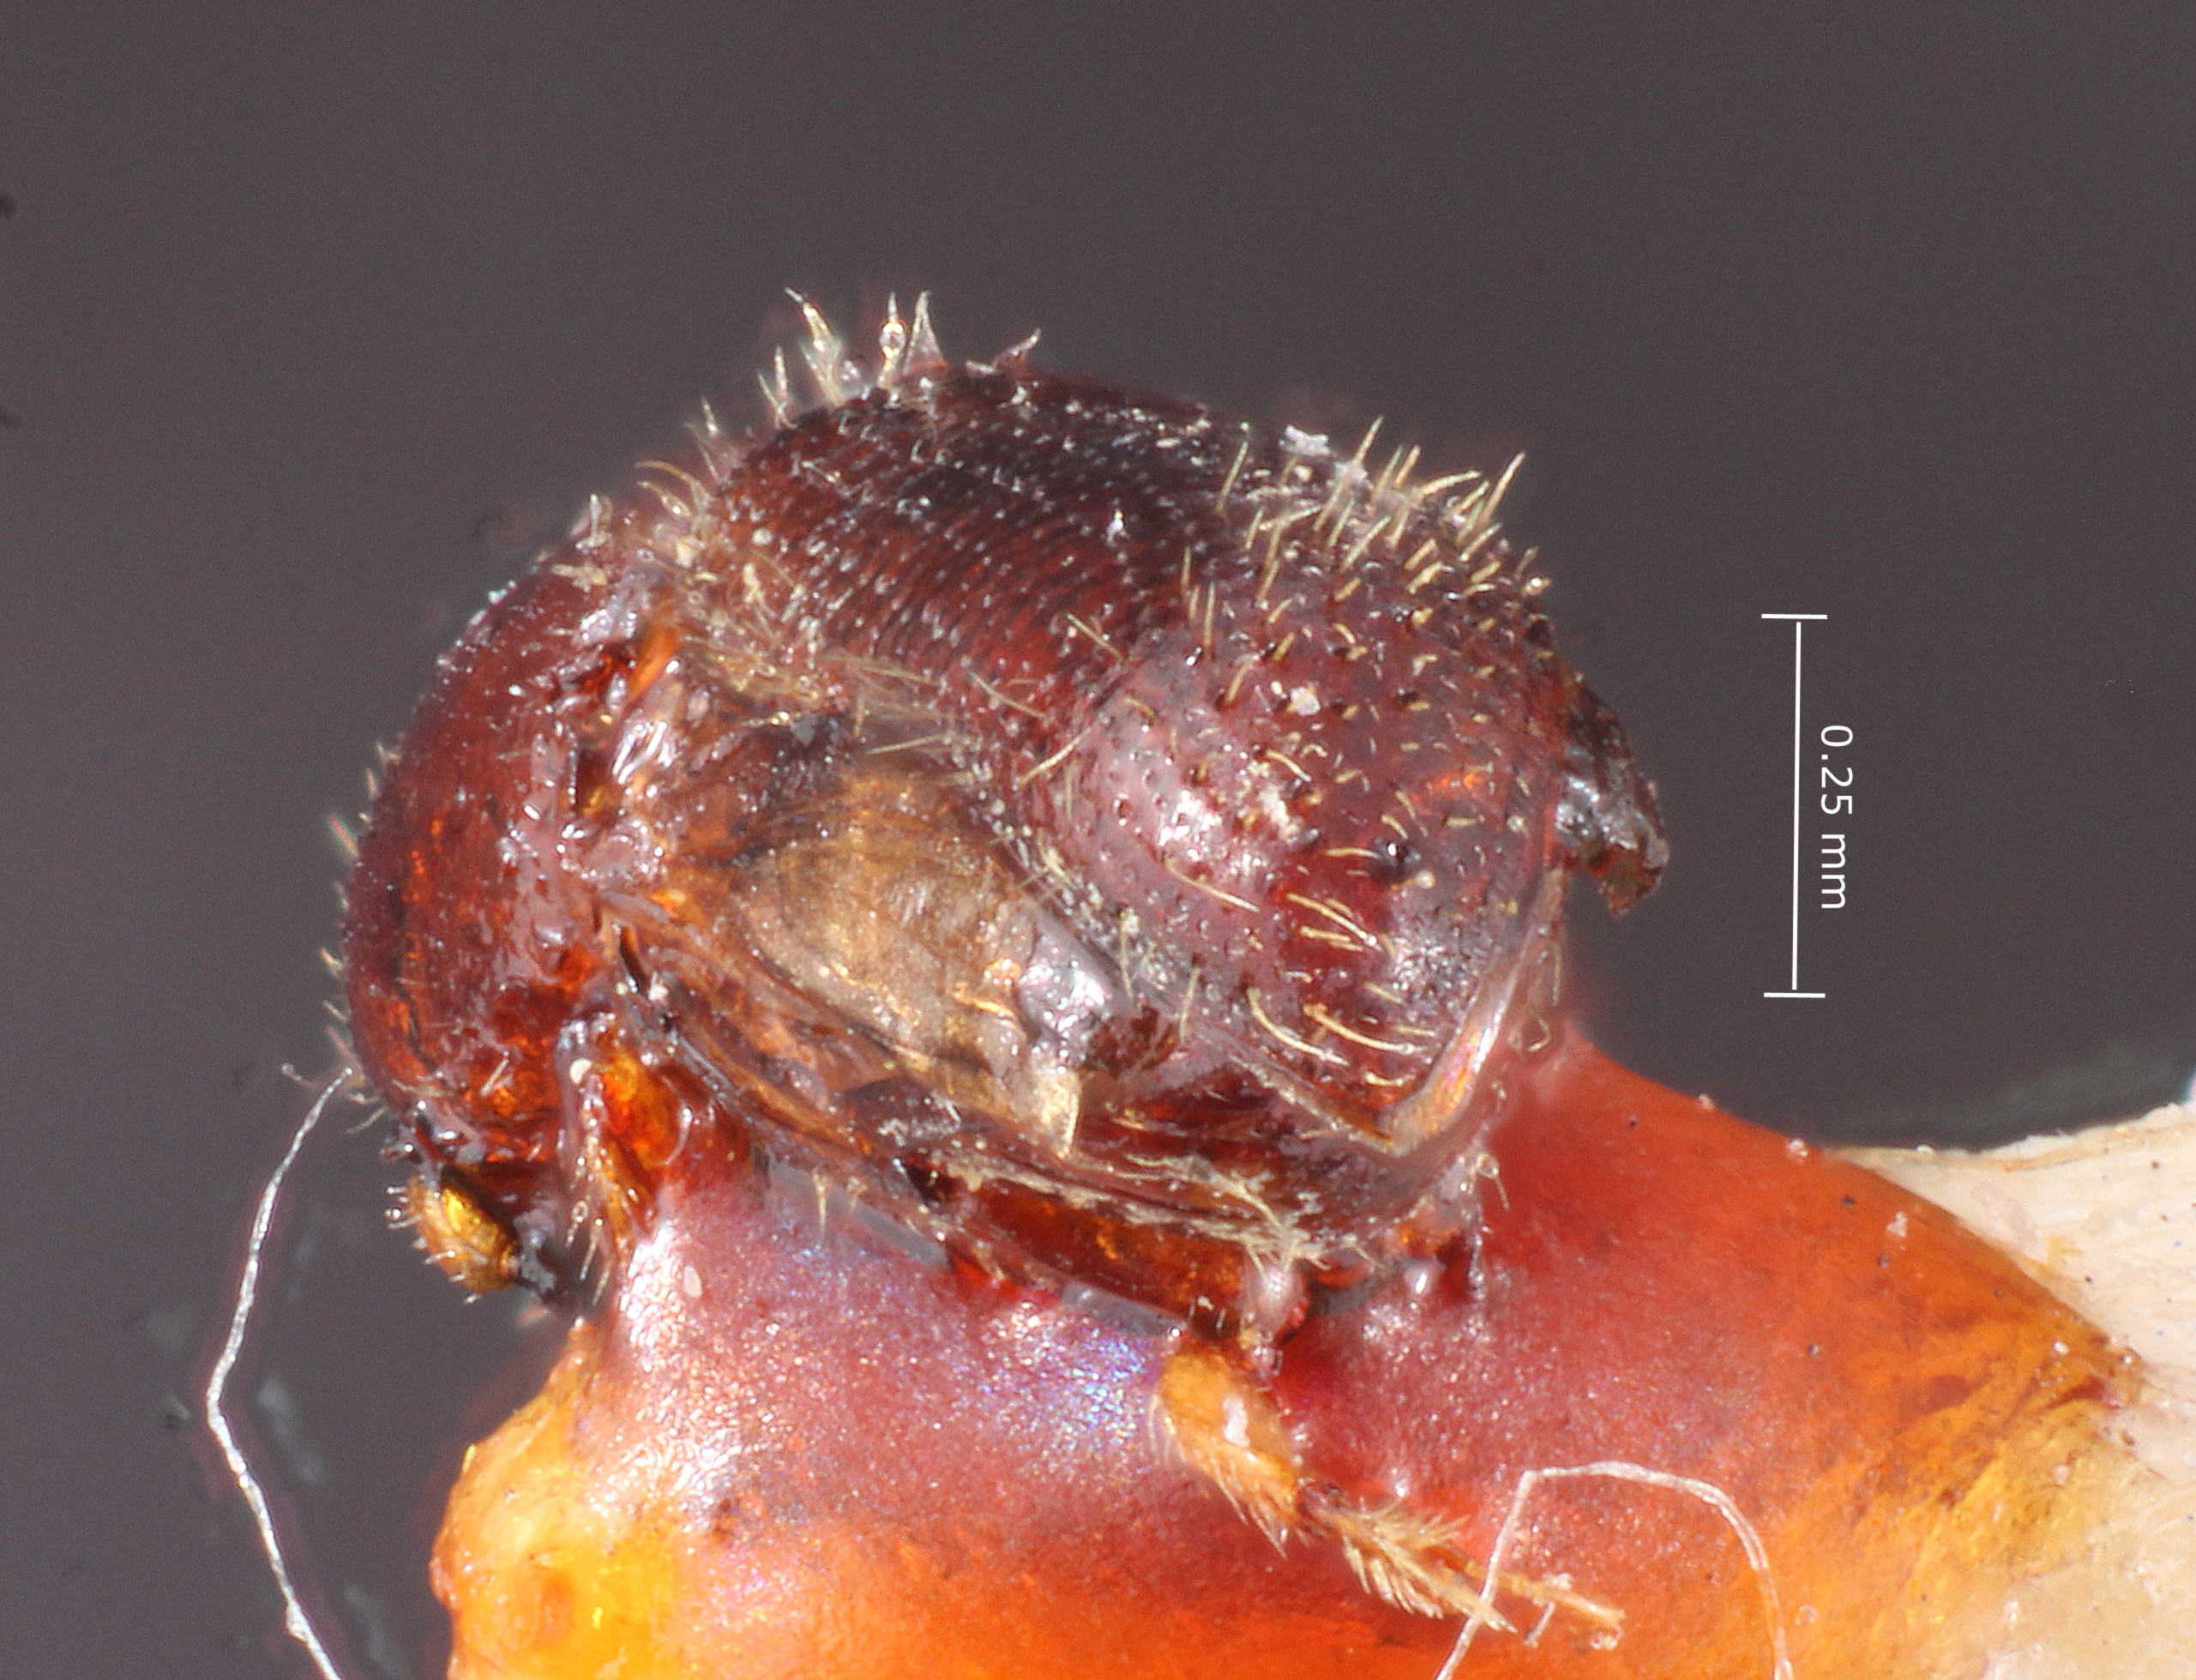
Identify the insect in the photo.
Xyleborus quercus
